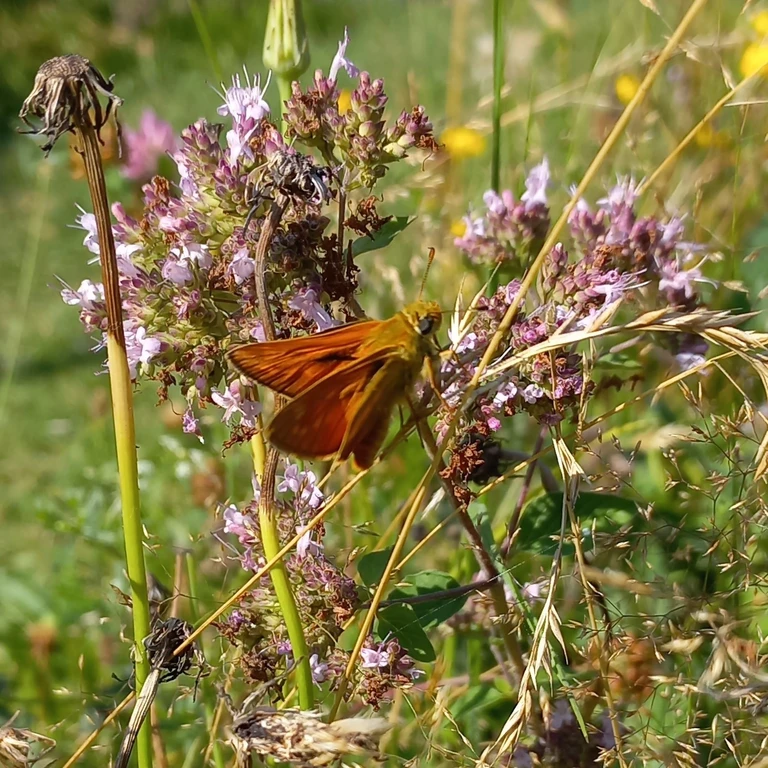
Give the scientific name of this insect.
Ochlodes sylvanus (also Ochlodes venata)
